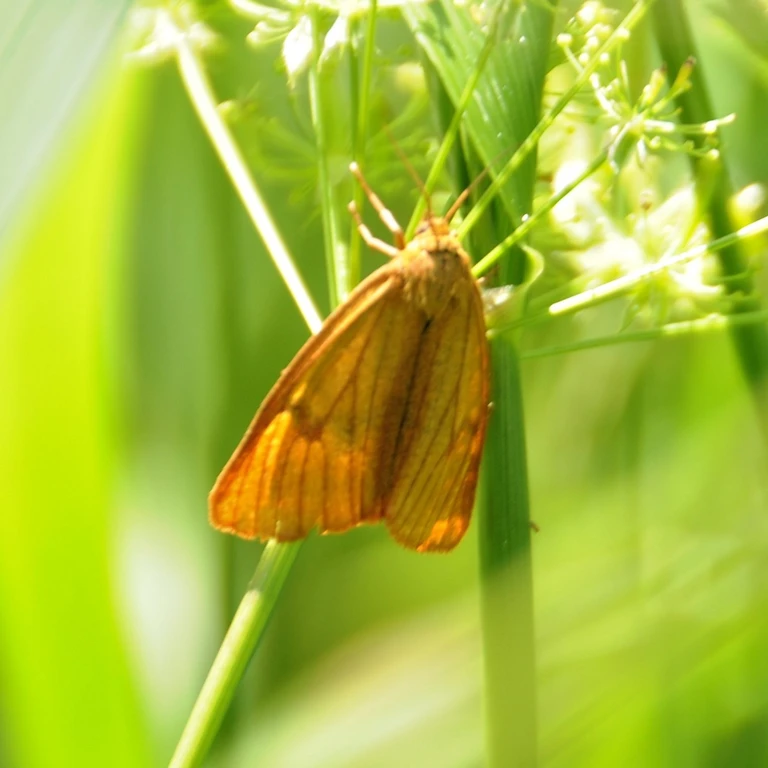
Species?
Diacrisia sannio
